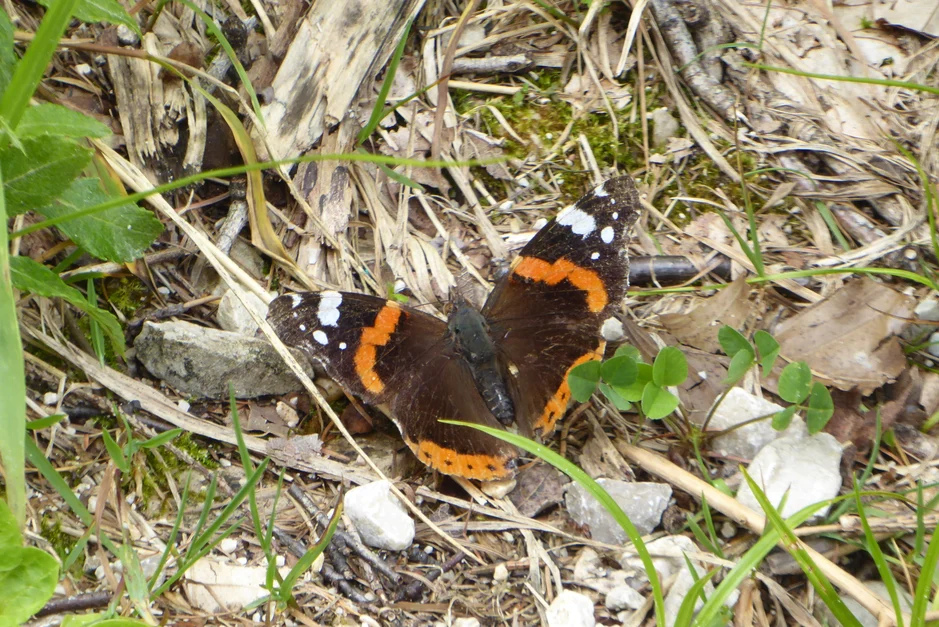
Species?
Vanessa atalanta
